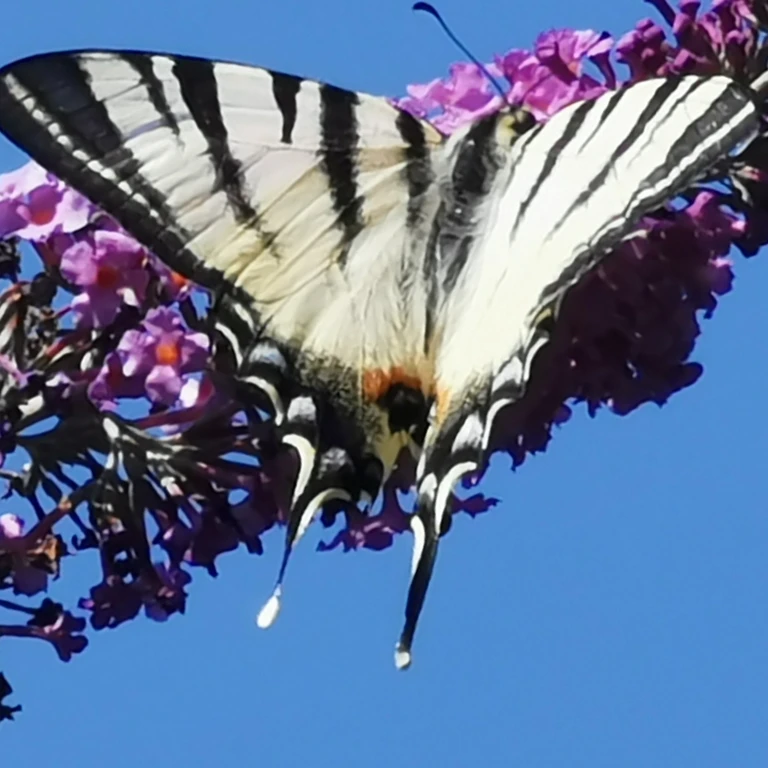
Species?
Iphiclides podalirius
